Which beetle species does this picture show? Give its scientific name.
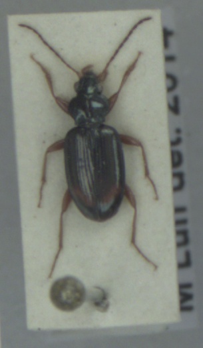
Bembidion lunatum
